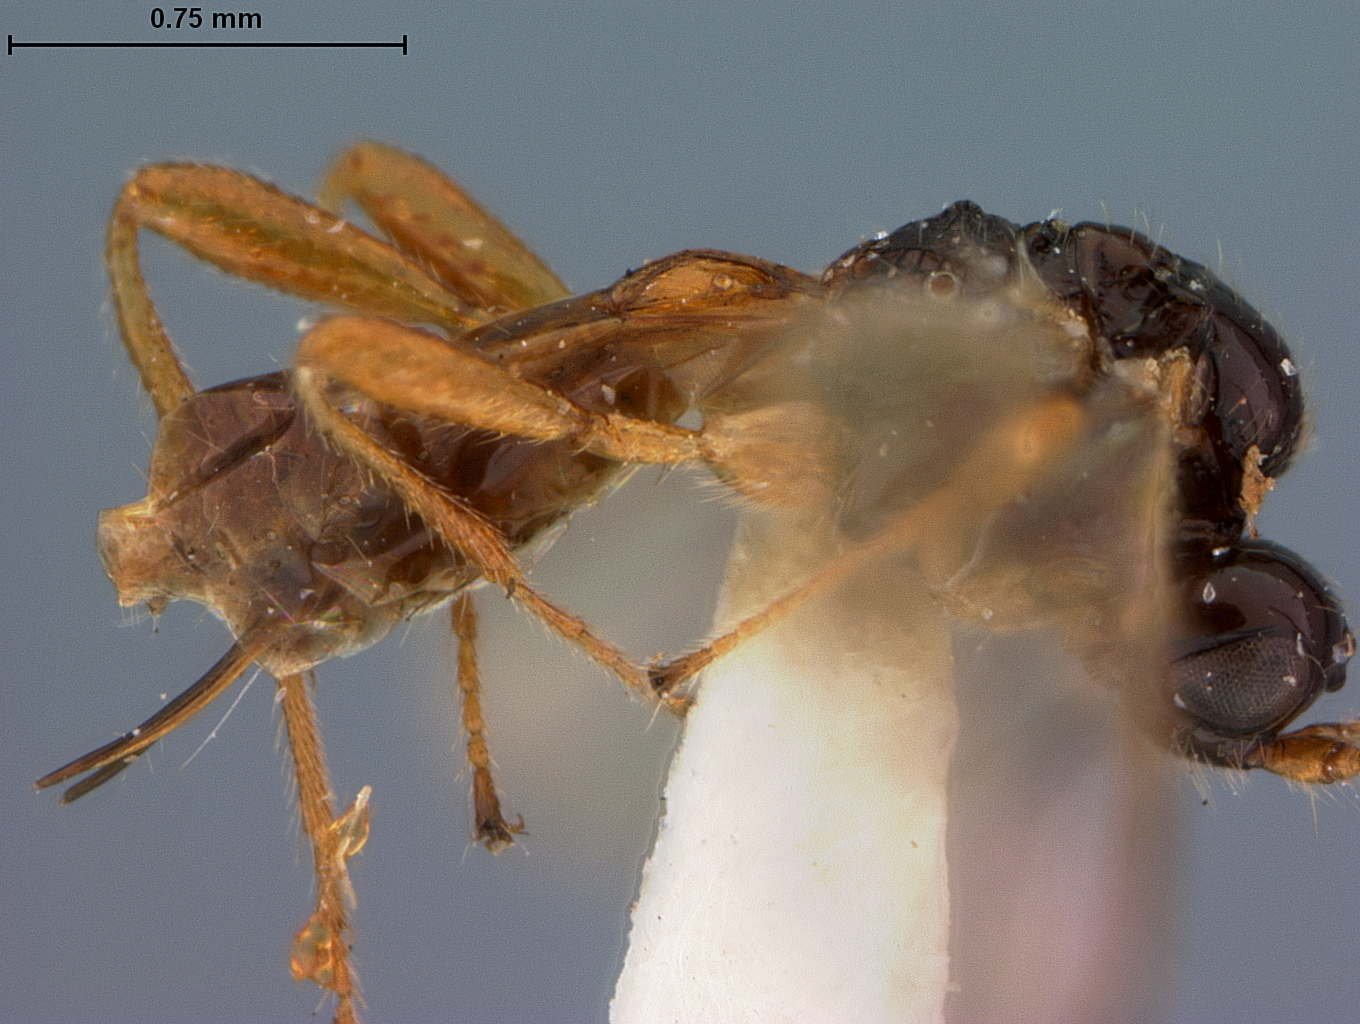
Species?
Aspilota shannoni
